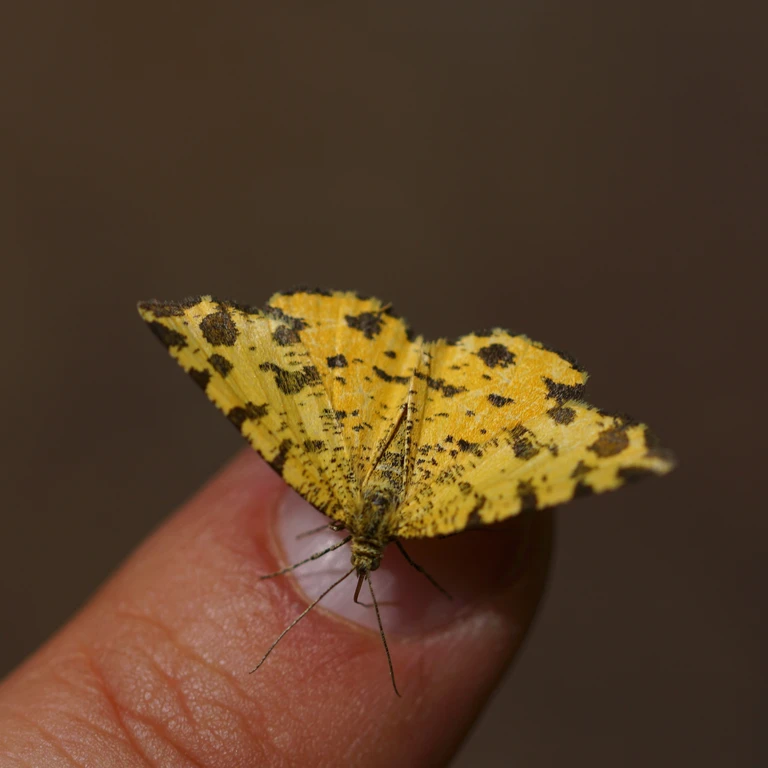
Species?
Pseudopanthera macularia
